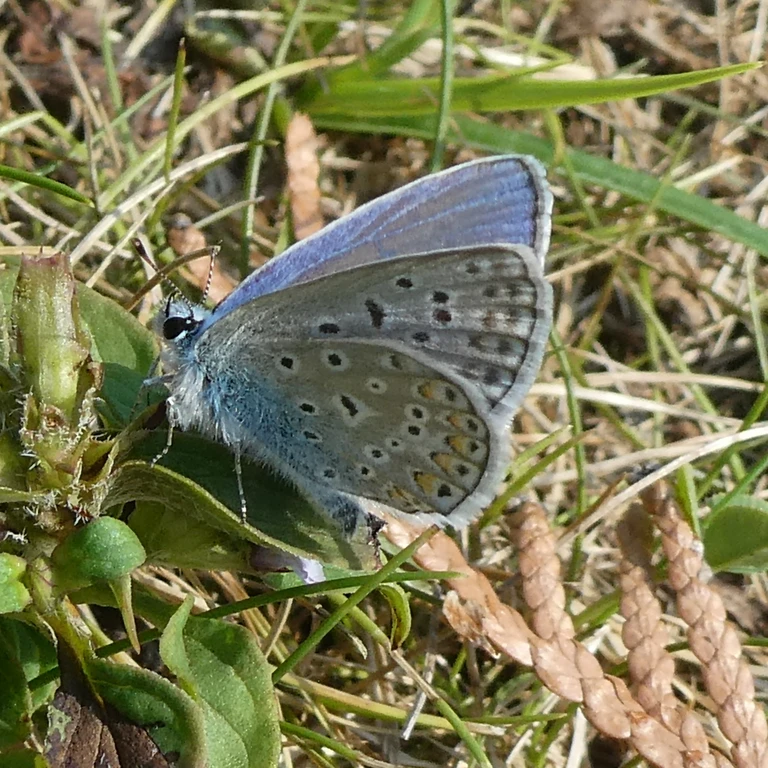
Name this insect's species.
Polyommatus icarus
